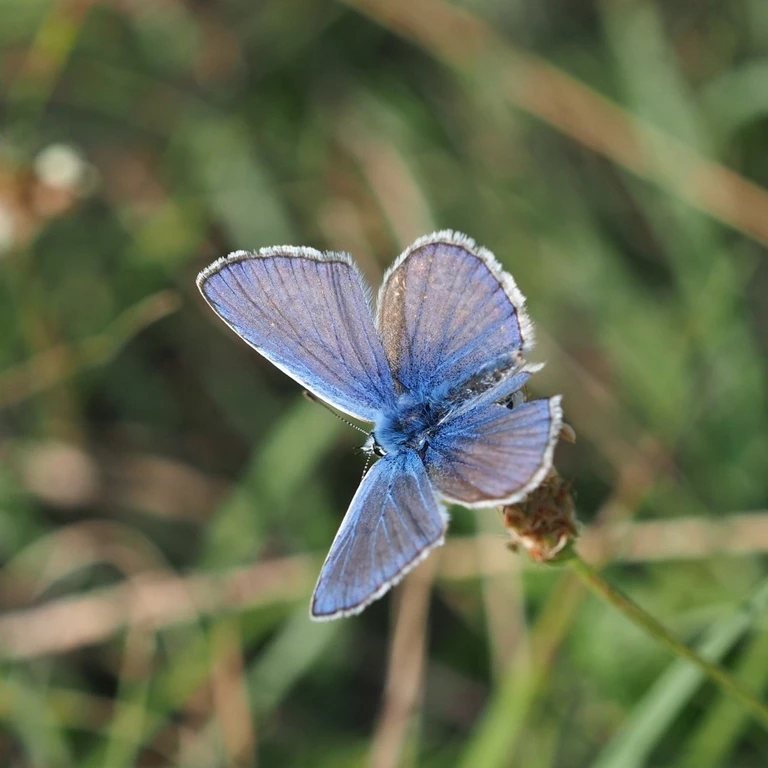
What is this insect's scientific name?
Polyommatus icarus
